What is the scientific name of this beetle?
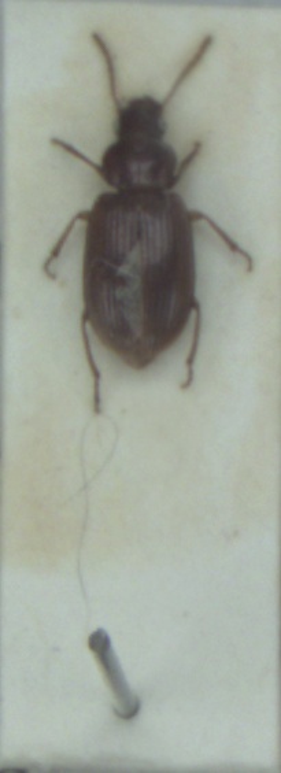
Bradycellus verbasci
